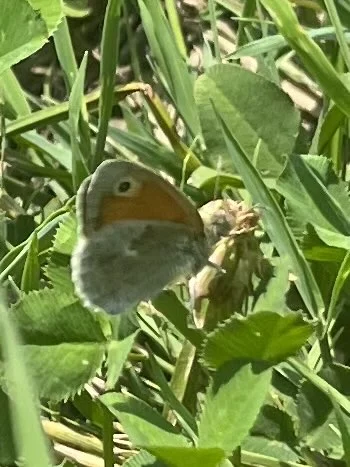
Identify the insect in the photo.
Coenonympha pamphilus
